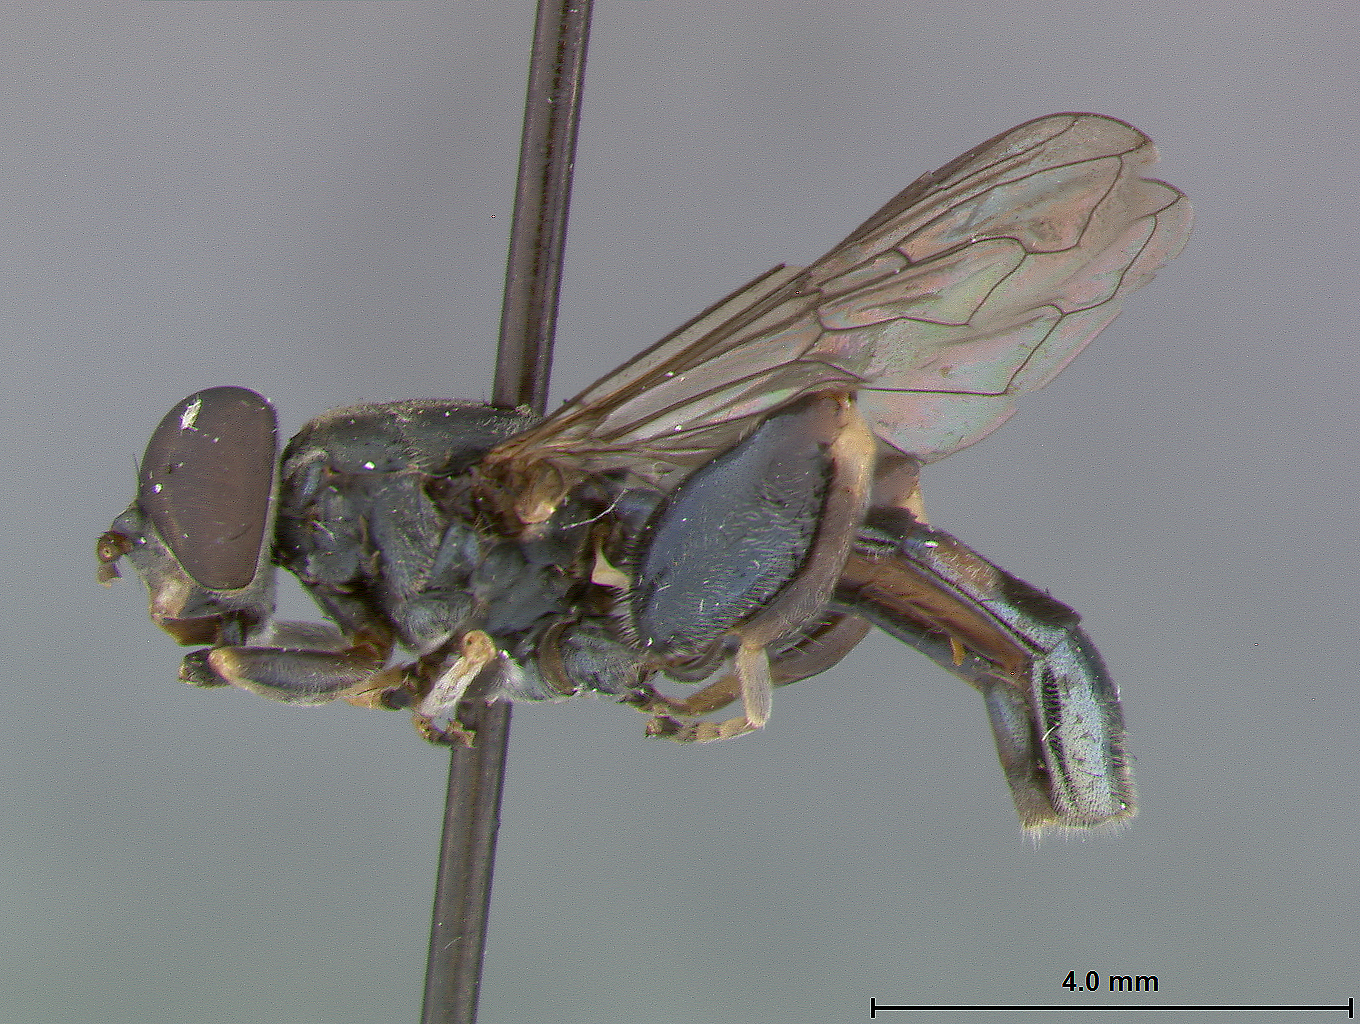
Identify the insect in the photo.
Planes chlorops
